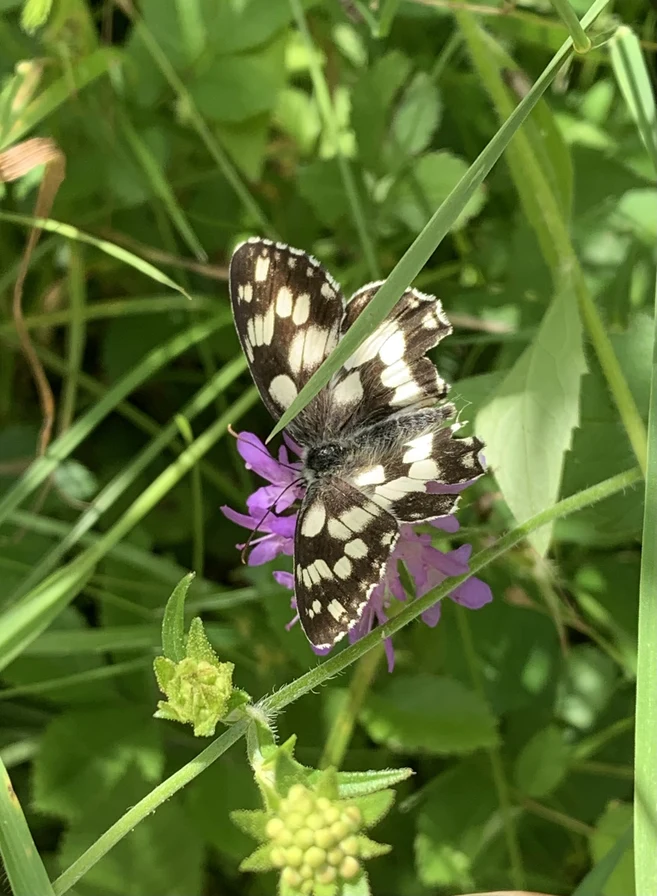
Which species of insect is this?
Melanargia galathea
